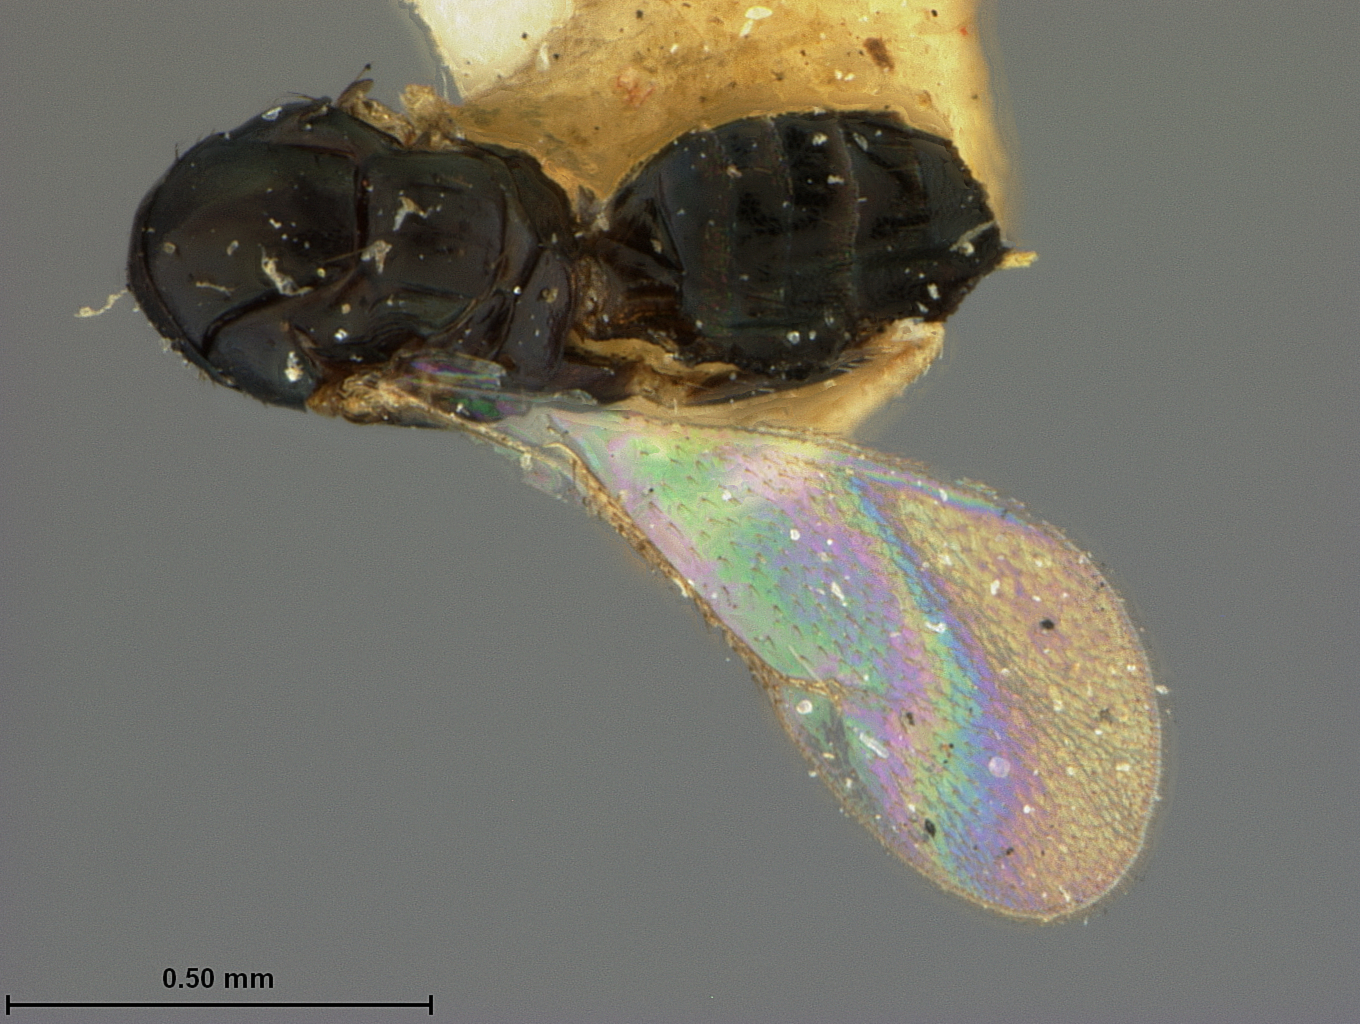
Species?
Tetrastichus rosae
